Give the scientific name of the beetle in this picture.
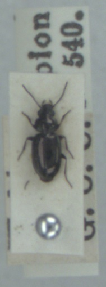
Bembidion nigricorne
